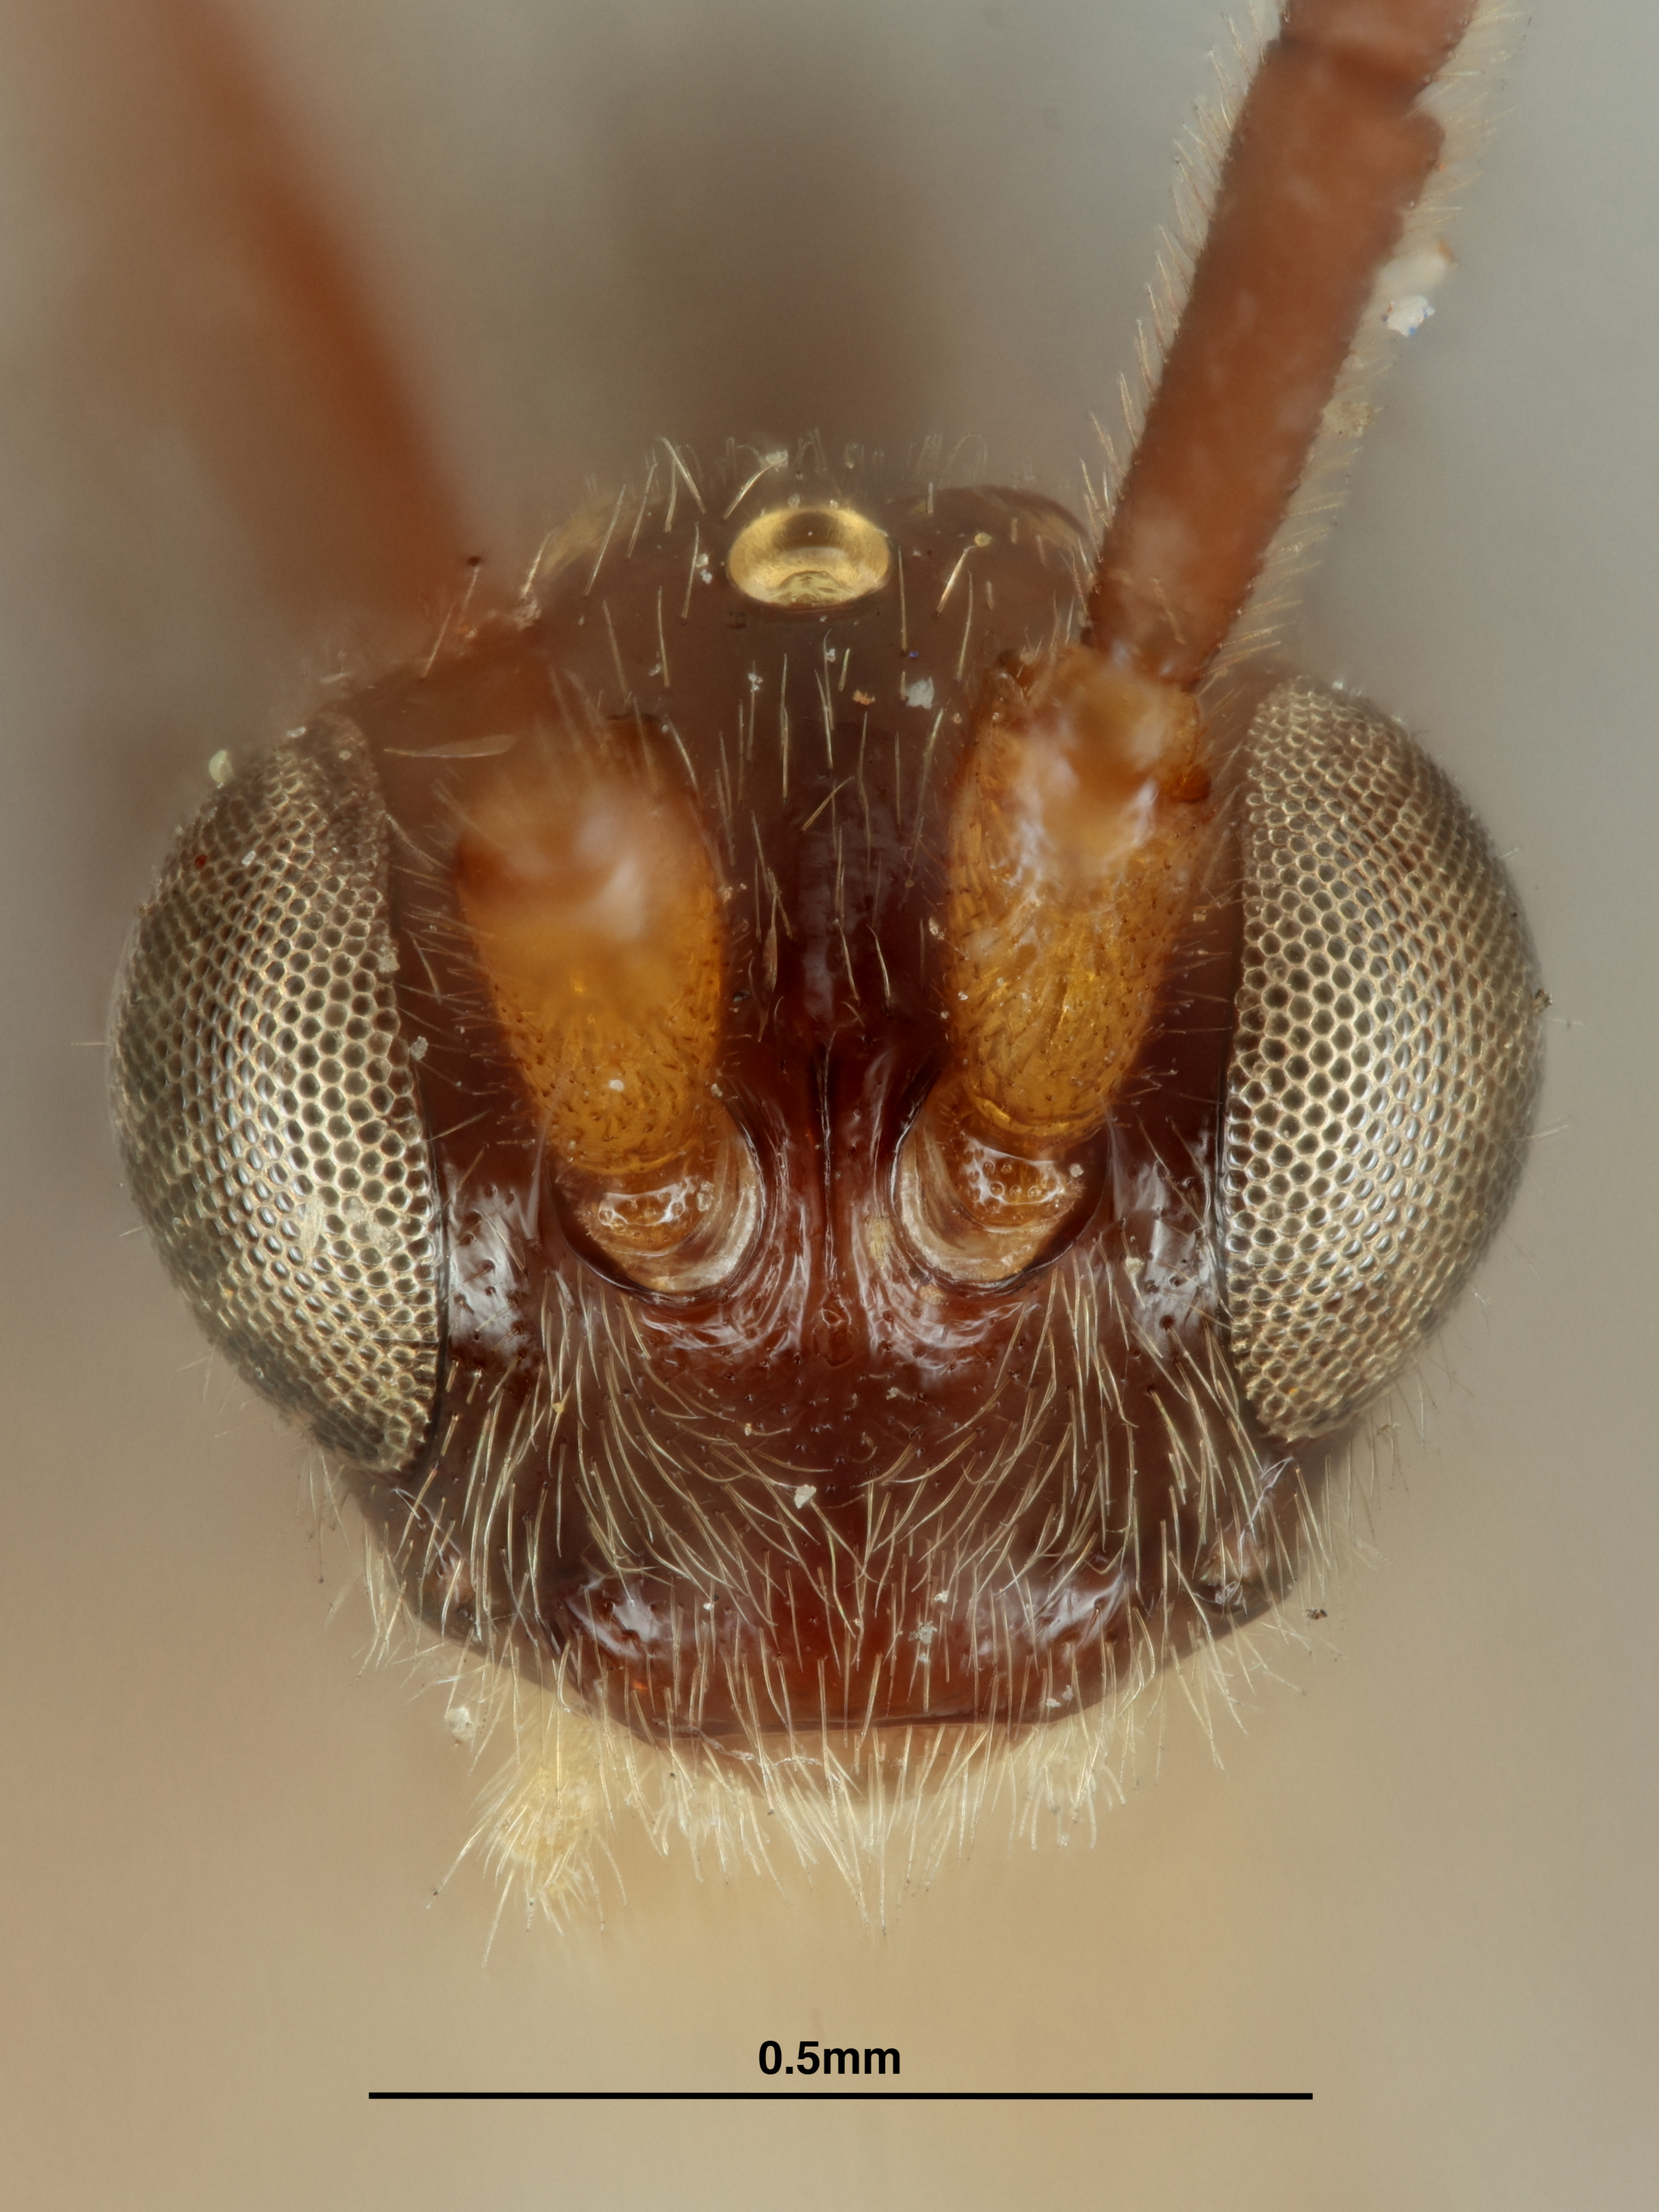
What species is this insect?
Proctotrypes carolininsis
